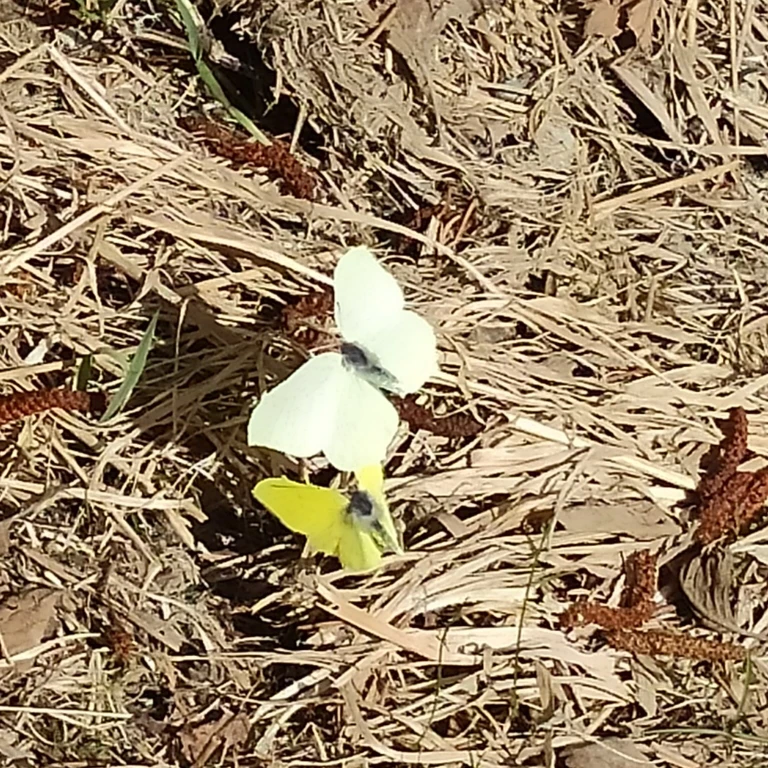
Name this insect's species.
Gonepteryx rhamni
